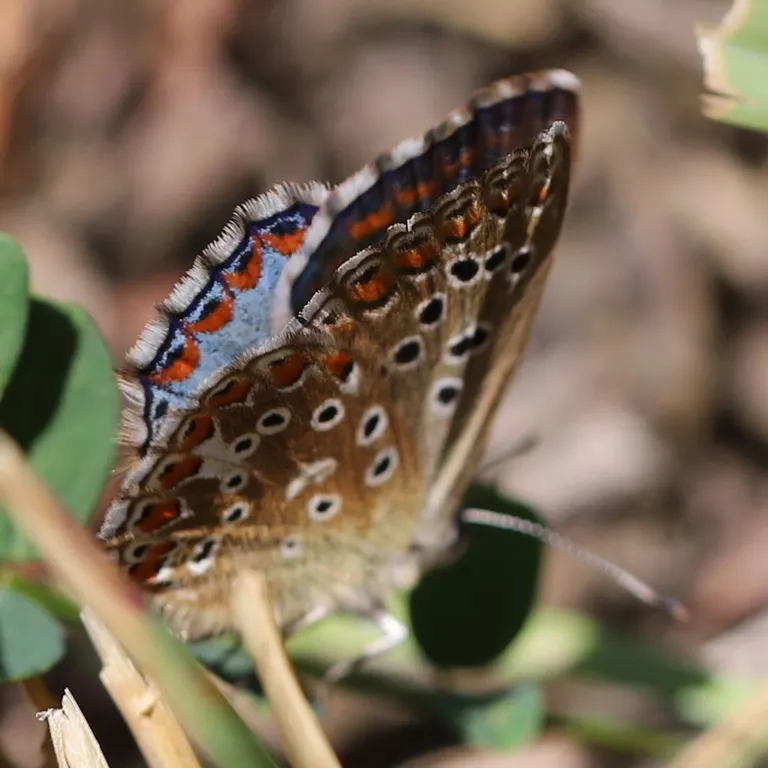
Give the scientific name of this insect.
Lysandra bellargus
